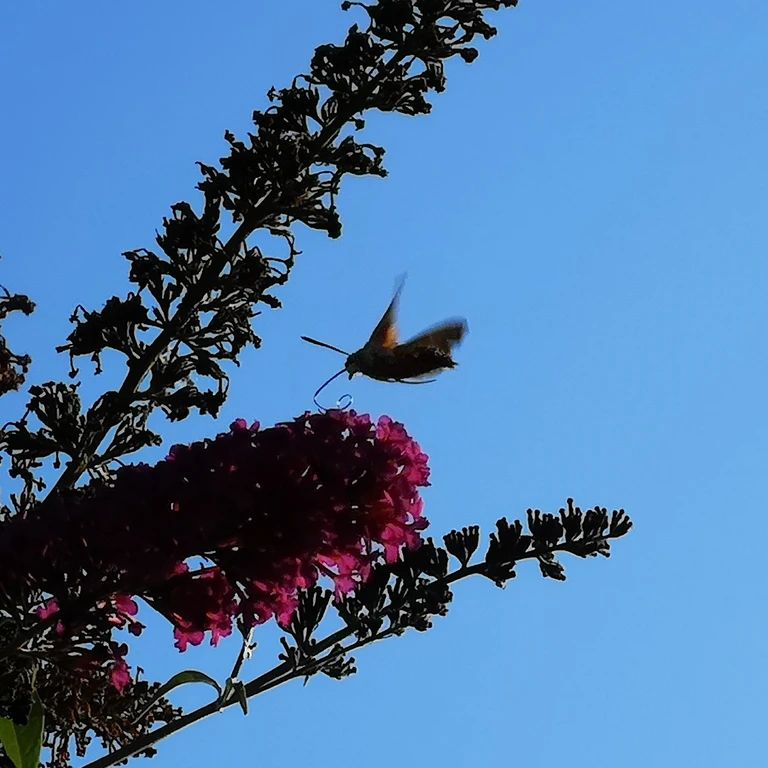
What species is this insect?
Macroglossum stellatarum
